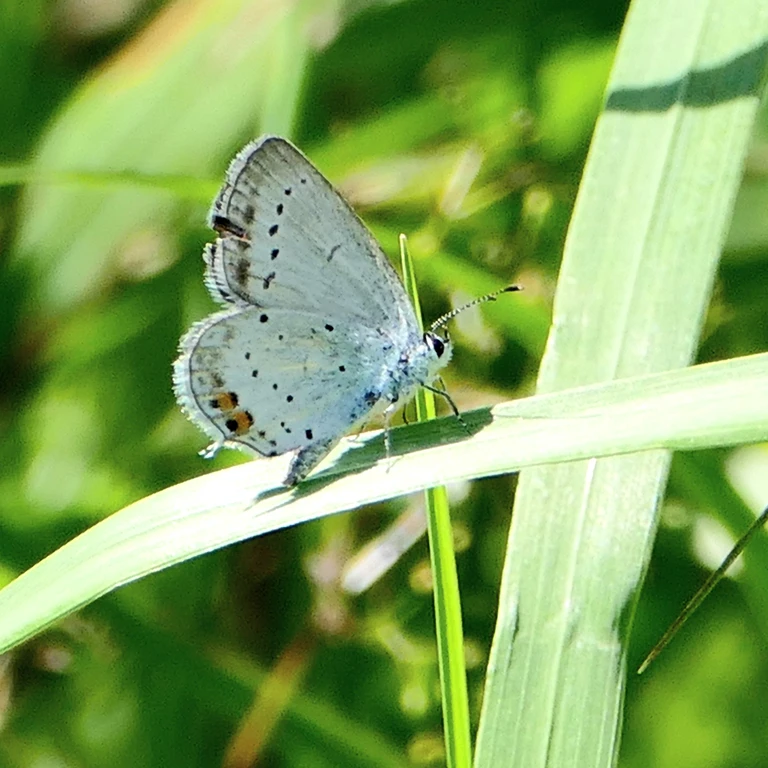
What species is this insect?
Cupido argiades (also Elkalyce argiades)
